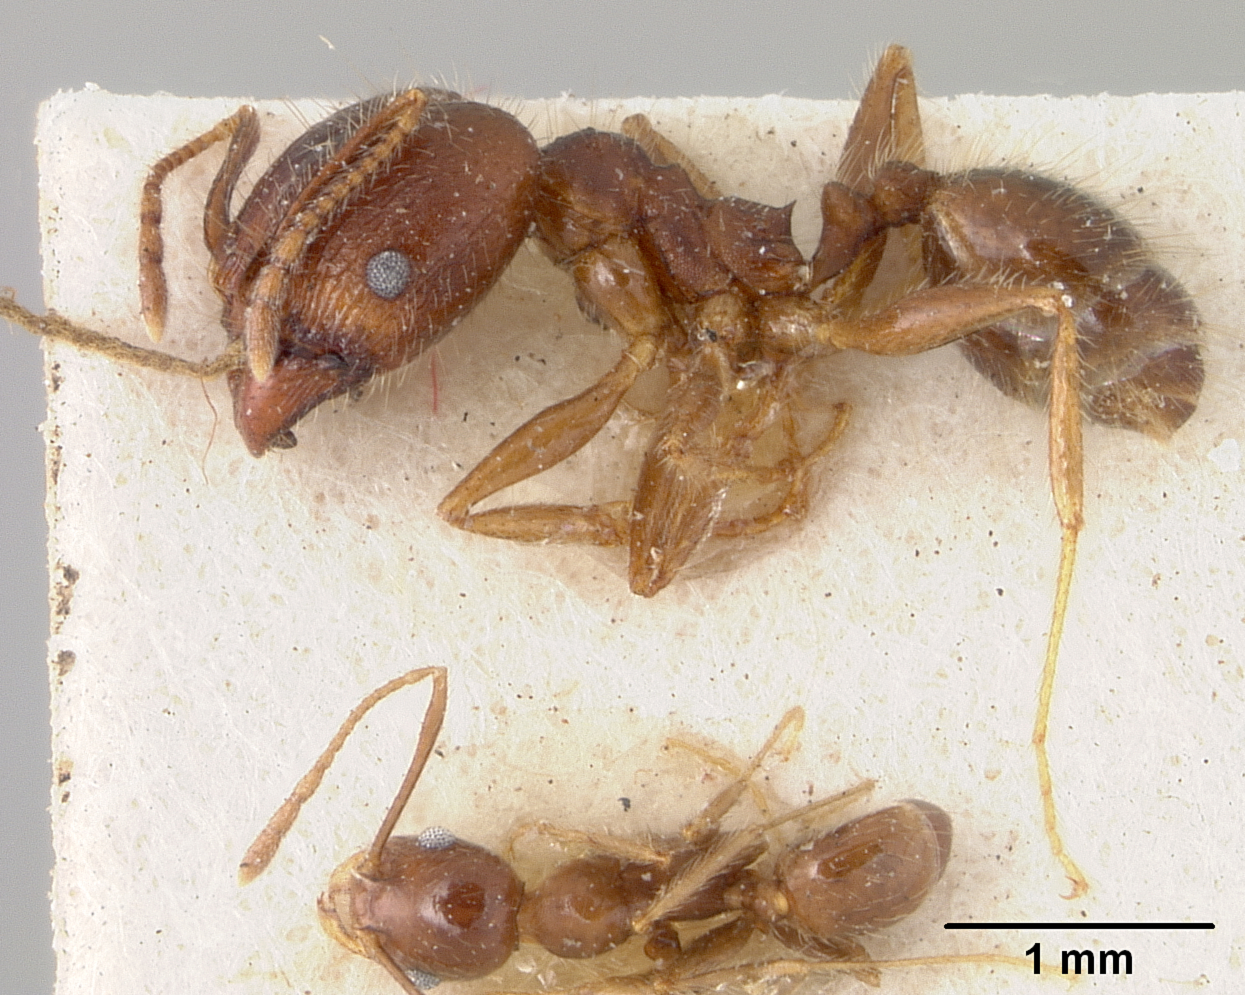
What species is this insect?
Pheidole hyatti
